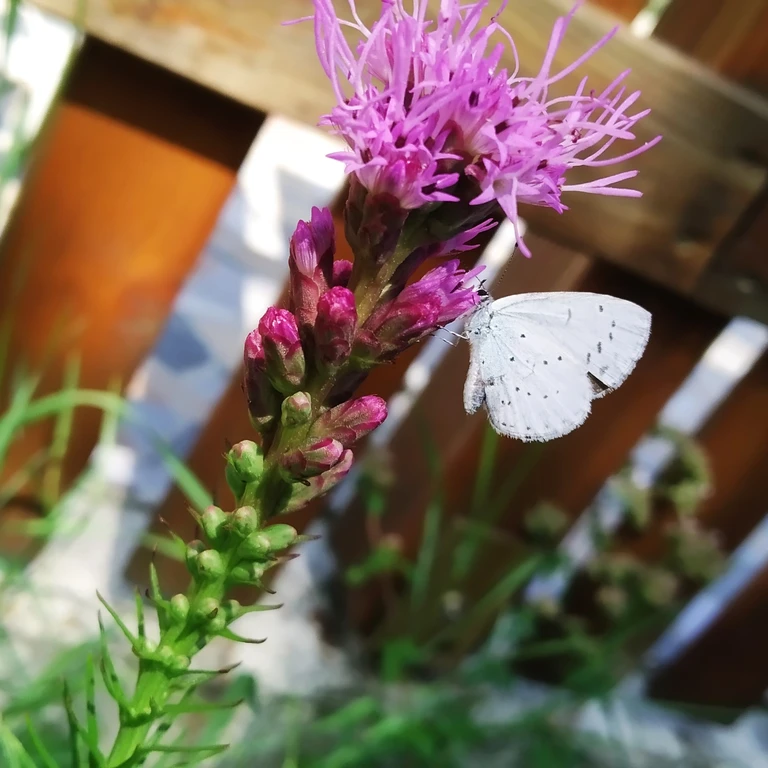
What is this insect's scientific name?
Celastrina argiolus
